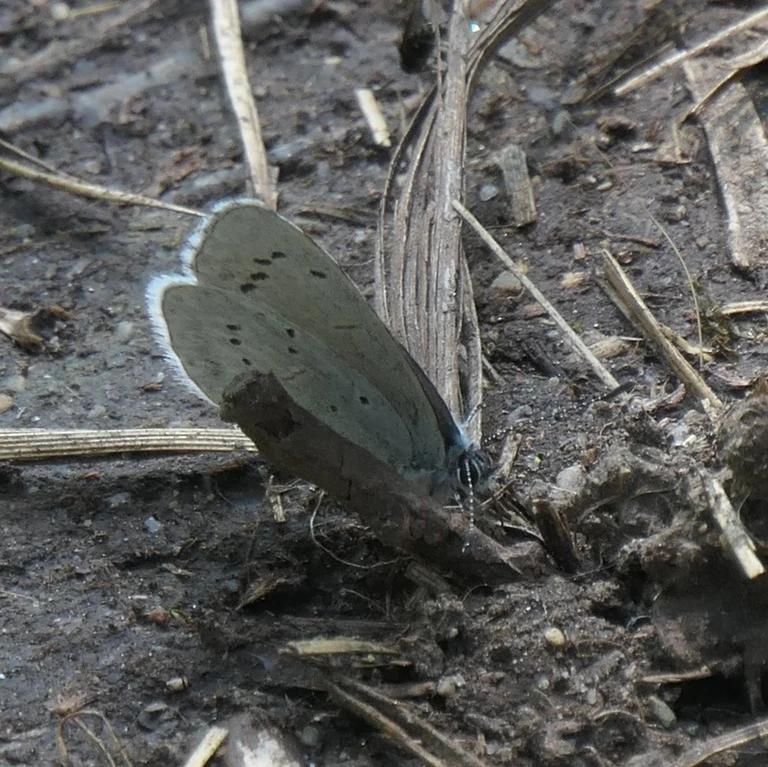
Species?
Celastrina argiolus
